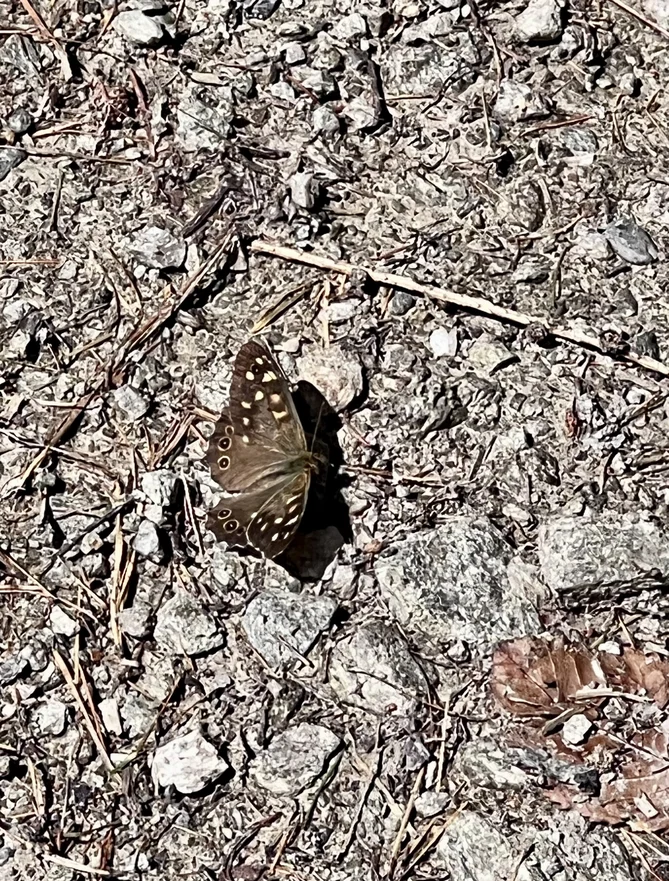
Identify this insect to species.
Pararge aegeria
